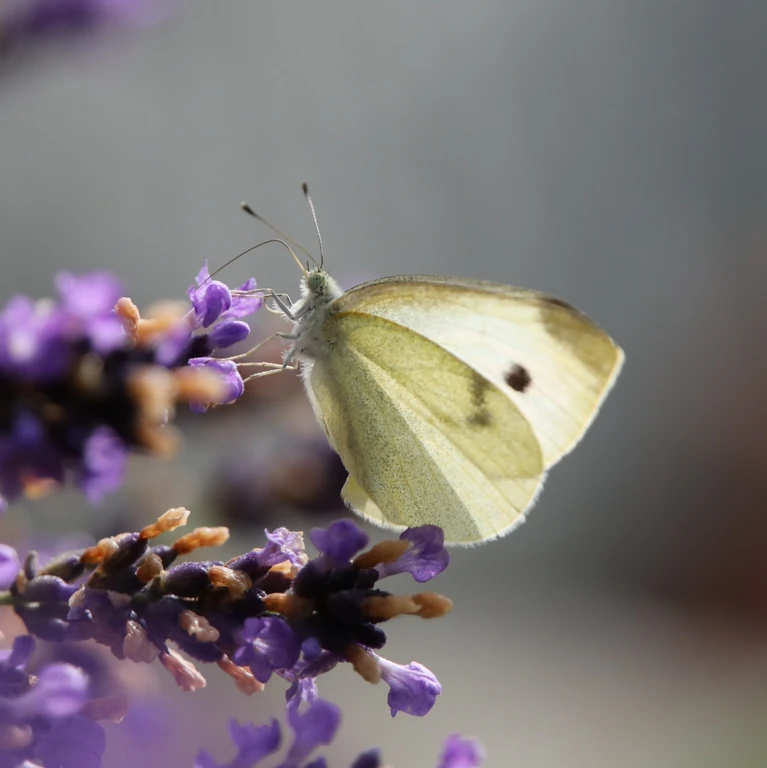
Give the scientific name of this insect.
Pieris rapae
